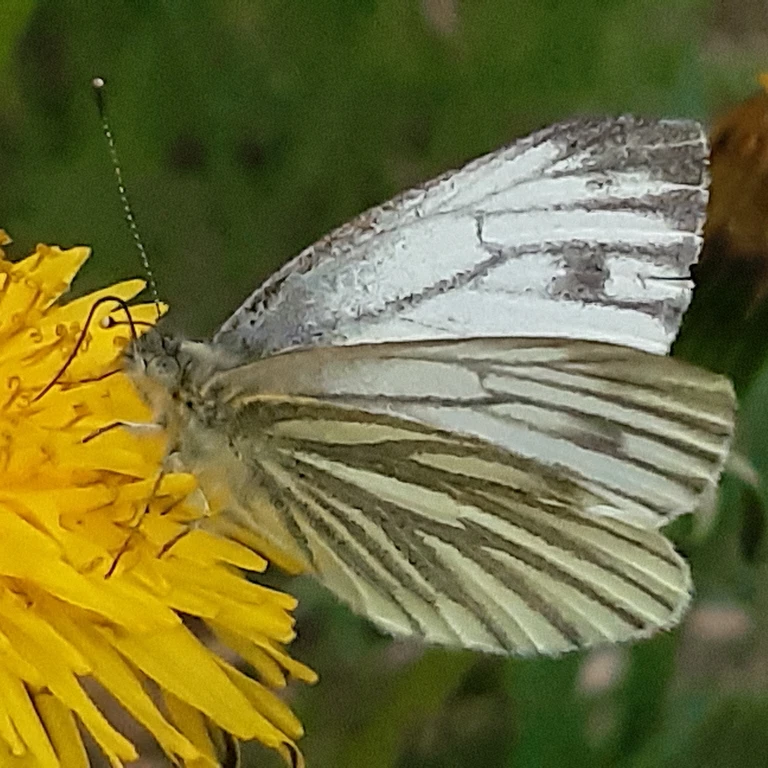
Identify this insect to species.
Pieris napi
